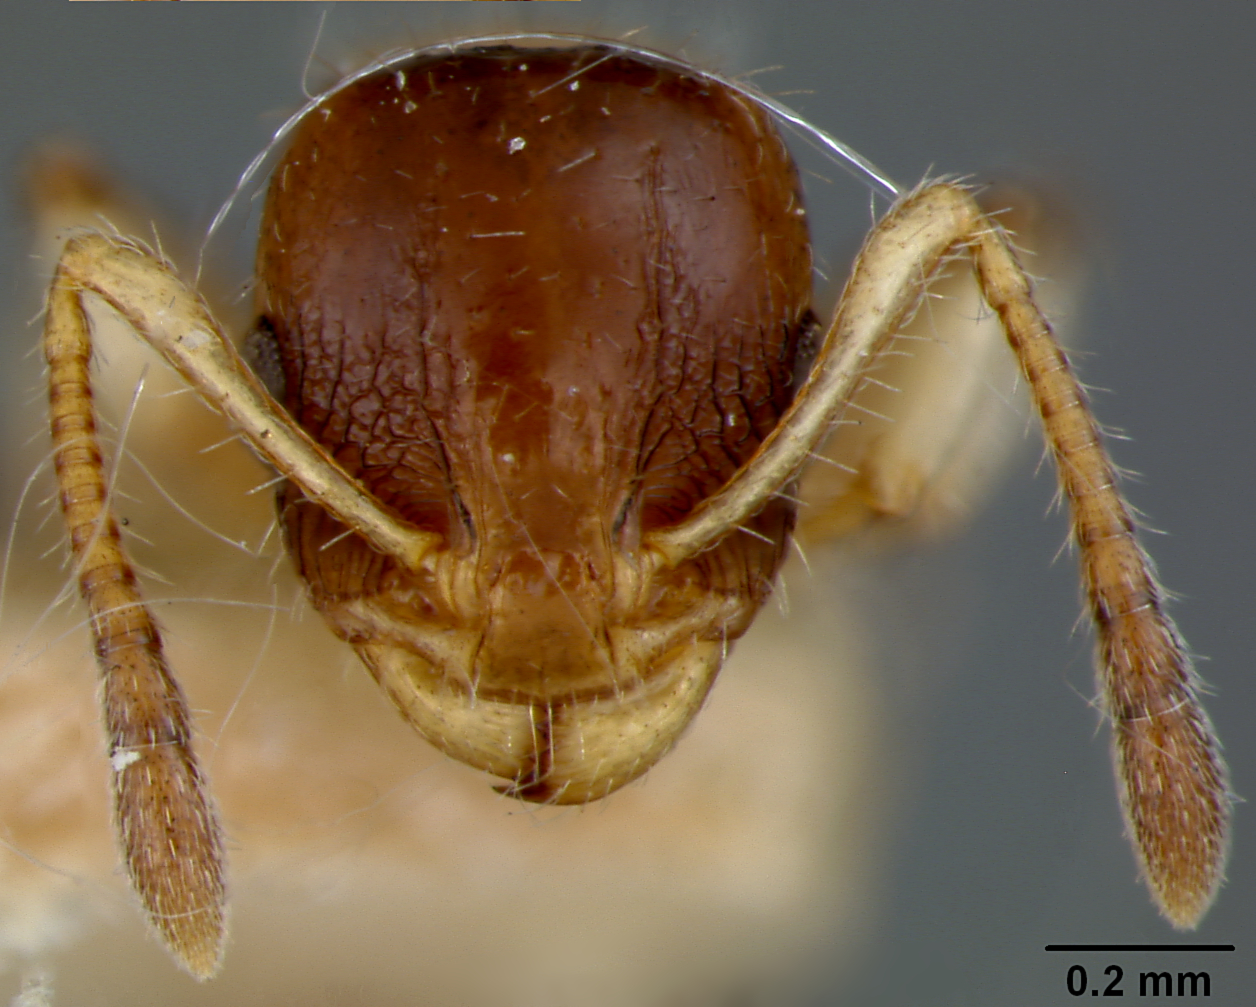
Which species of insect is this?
Leptothorax pleuriticus
